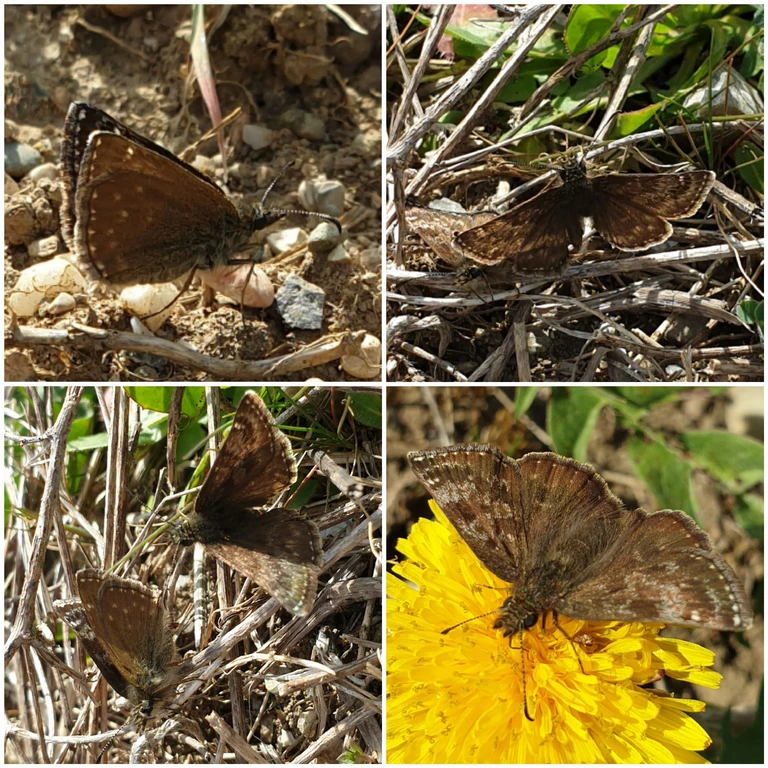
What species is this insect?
Erynnis tages
